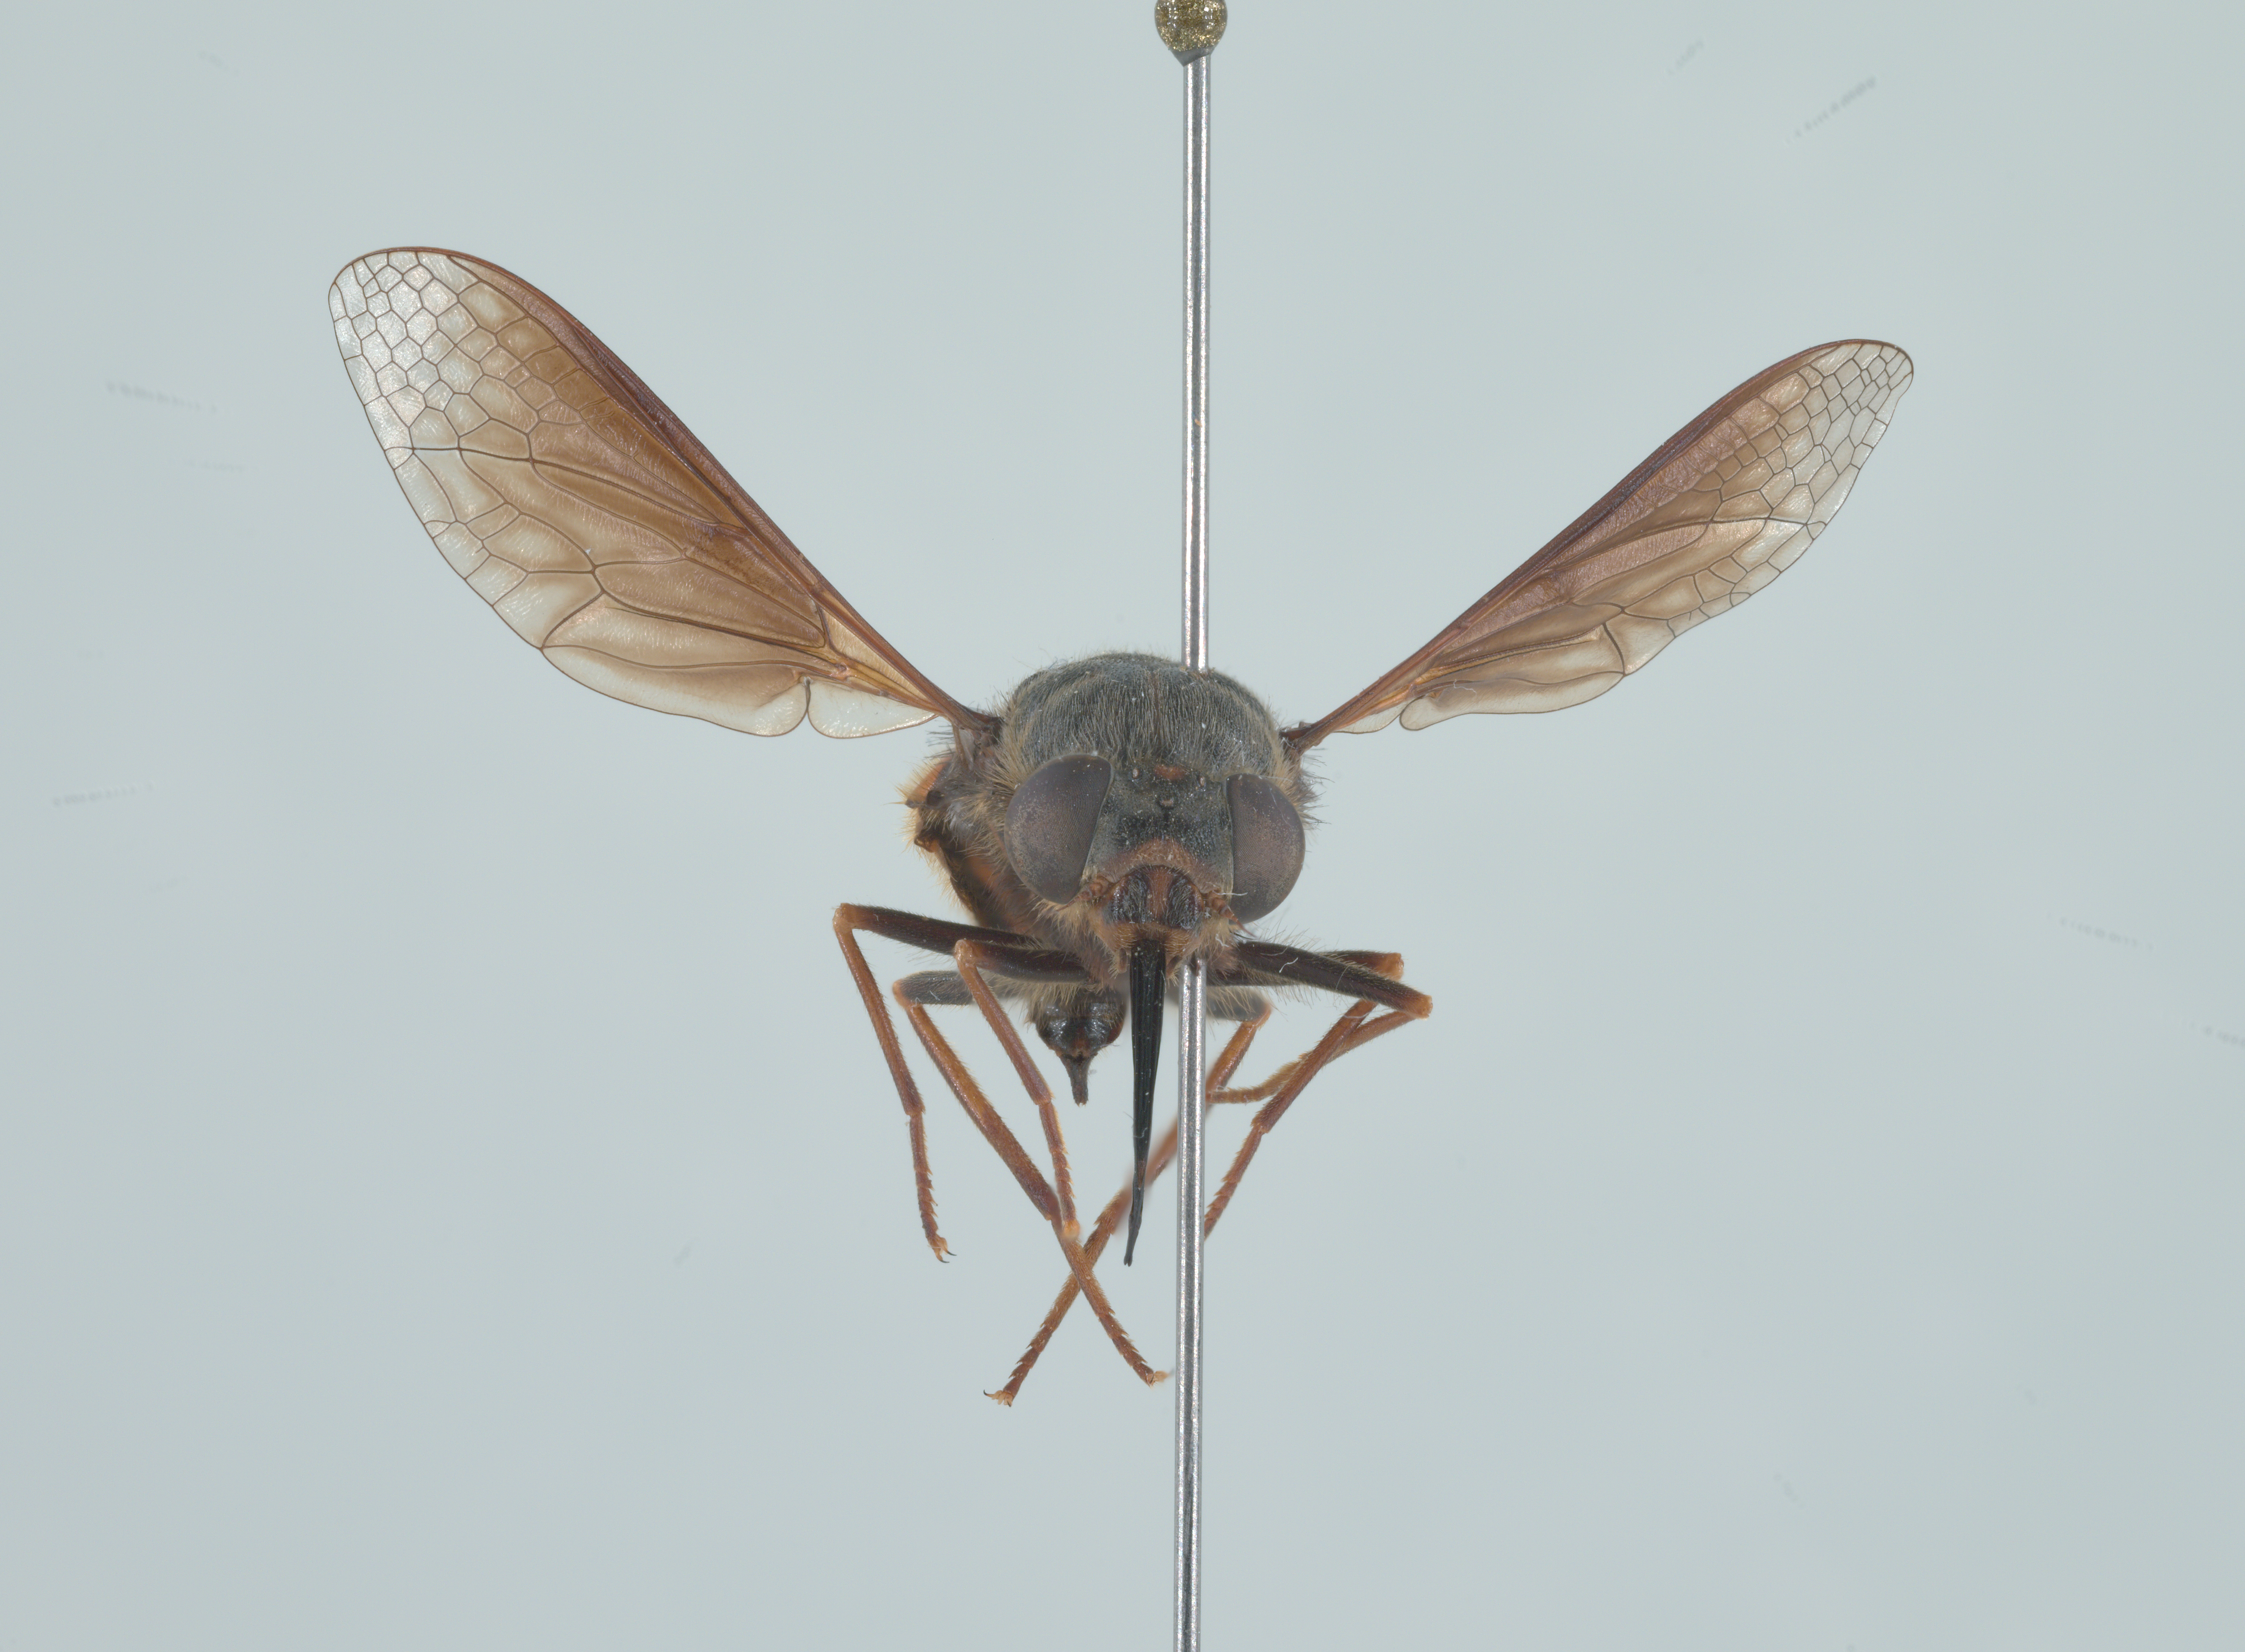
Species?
Nemestrinus perezii
